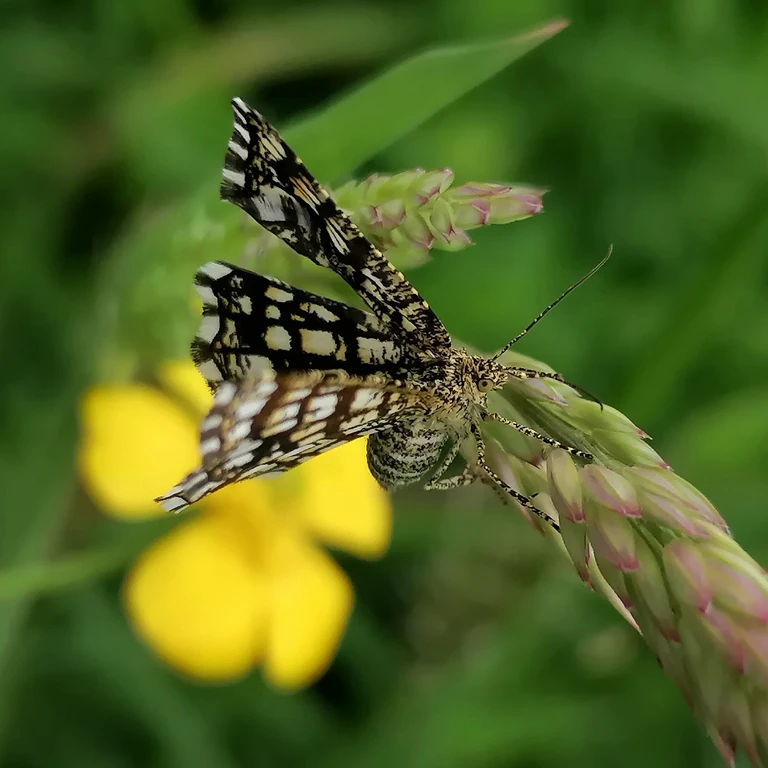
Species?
Chiasmia clathrata
